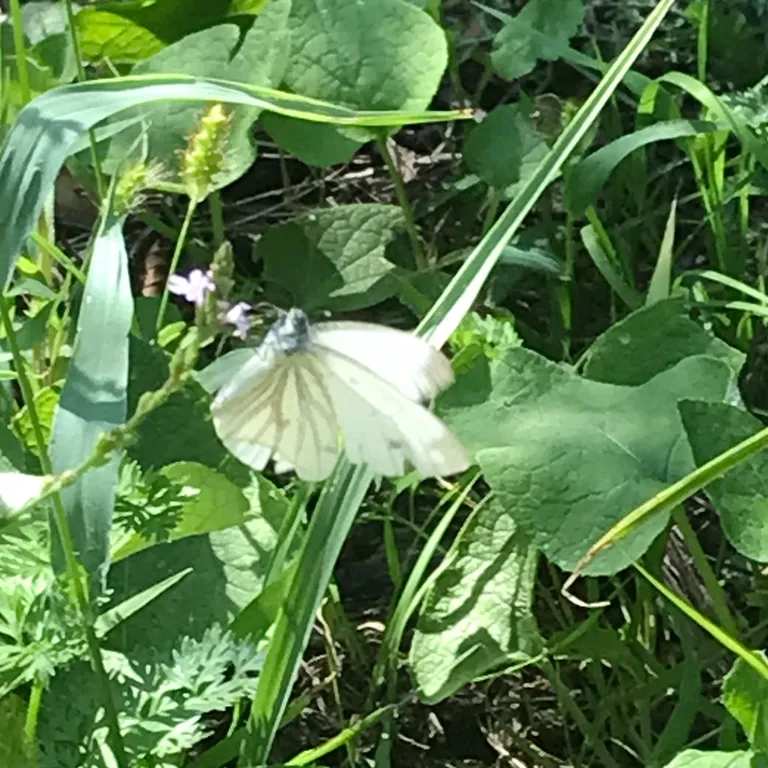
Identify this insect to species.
Pieris napi
